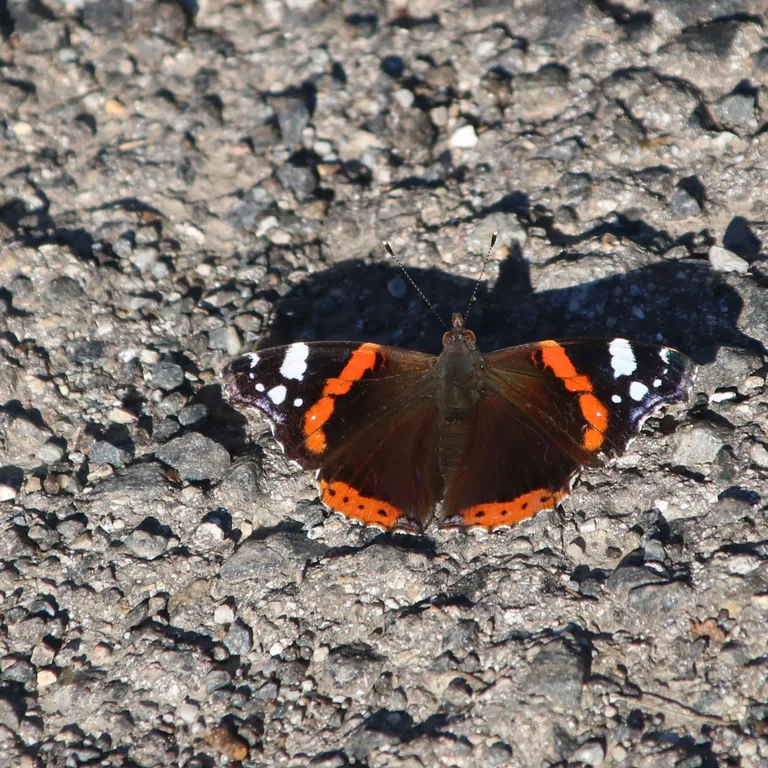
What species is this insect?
Vanessa atalanta
